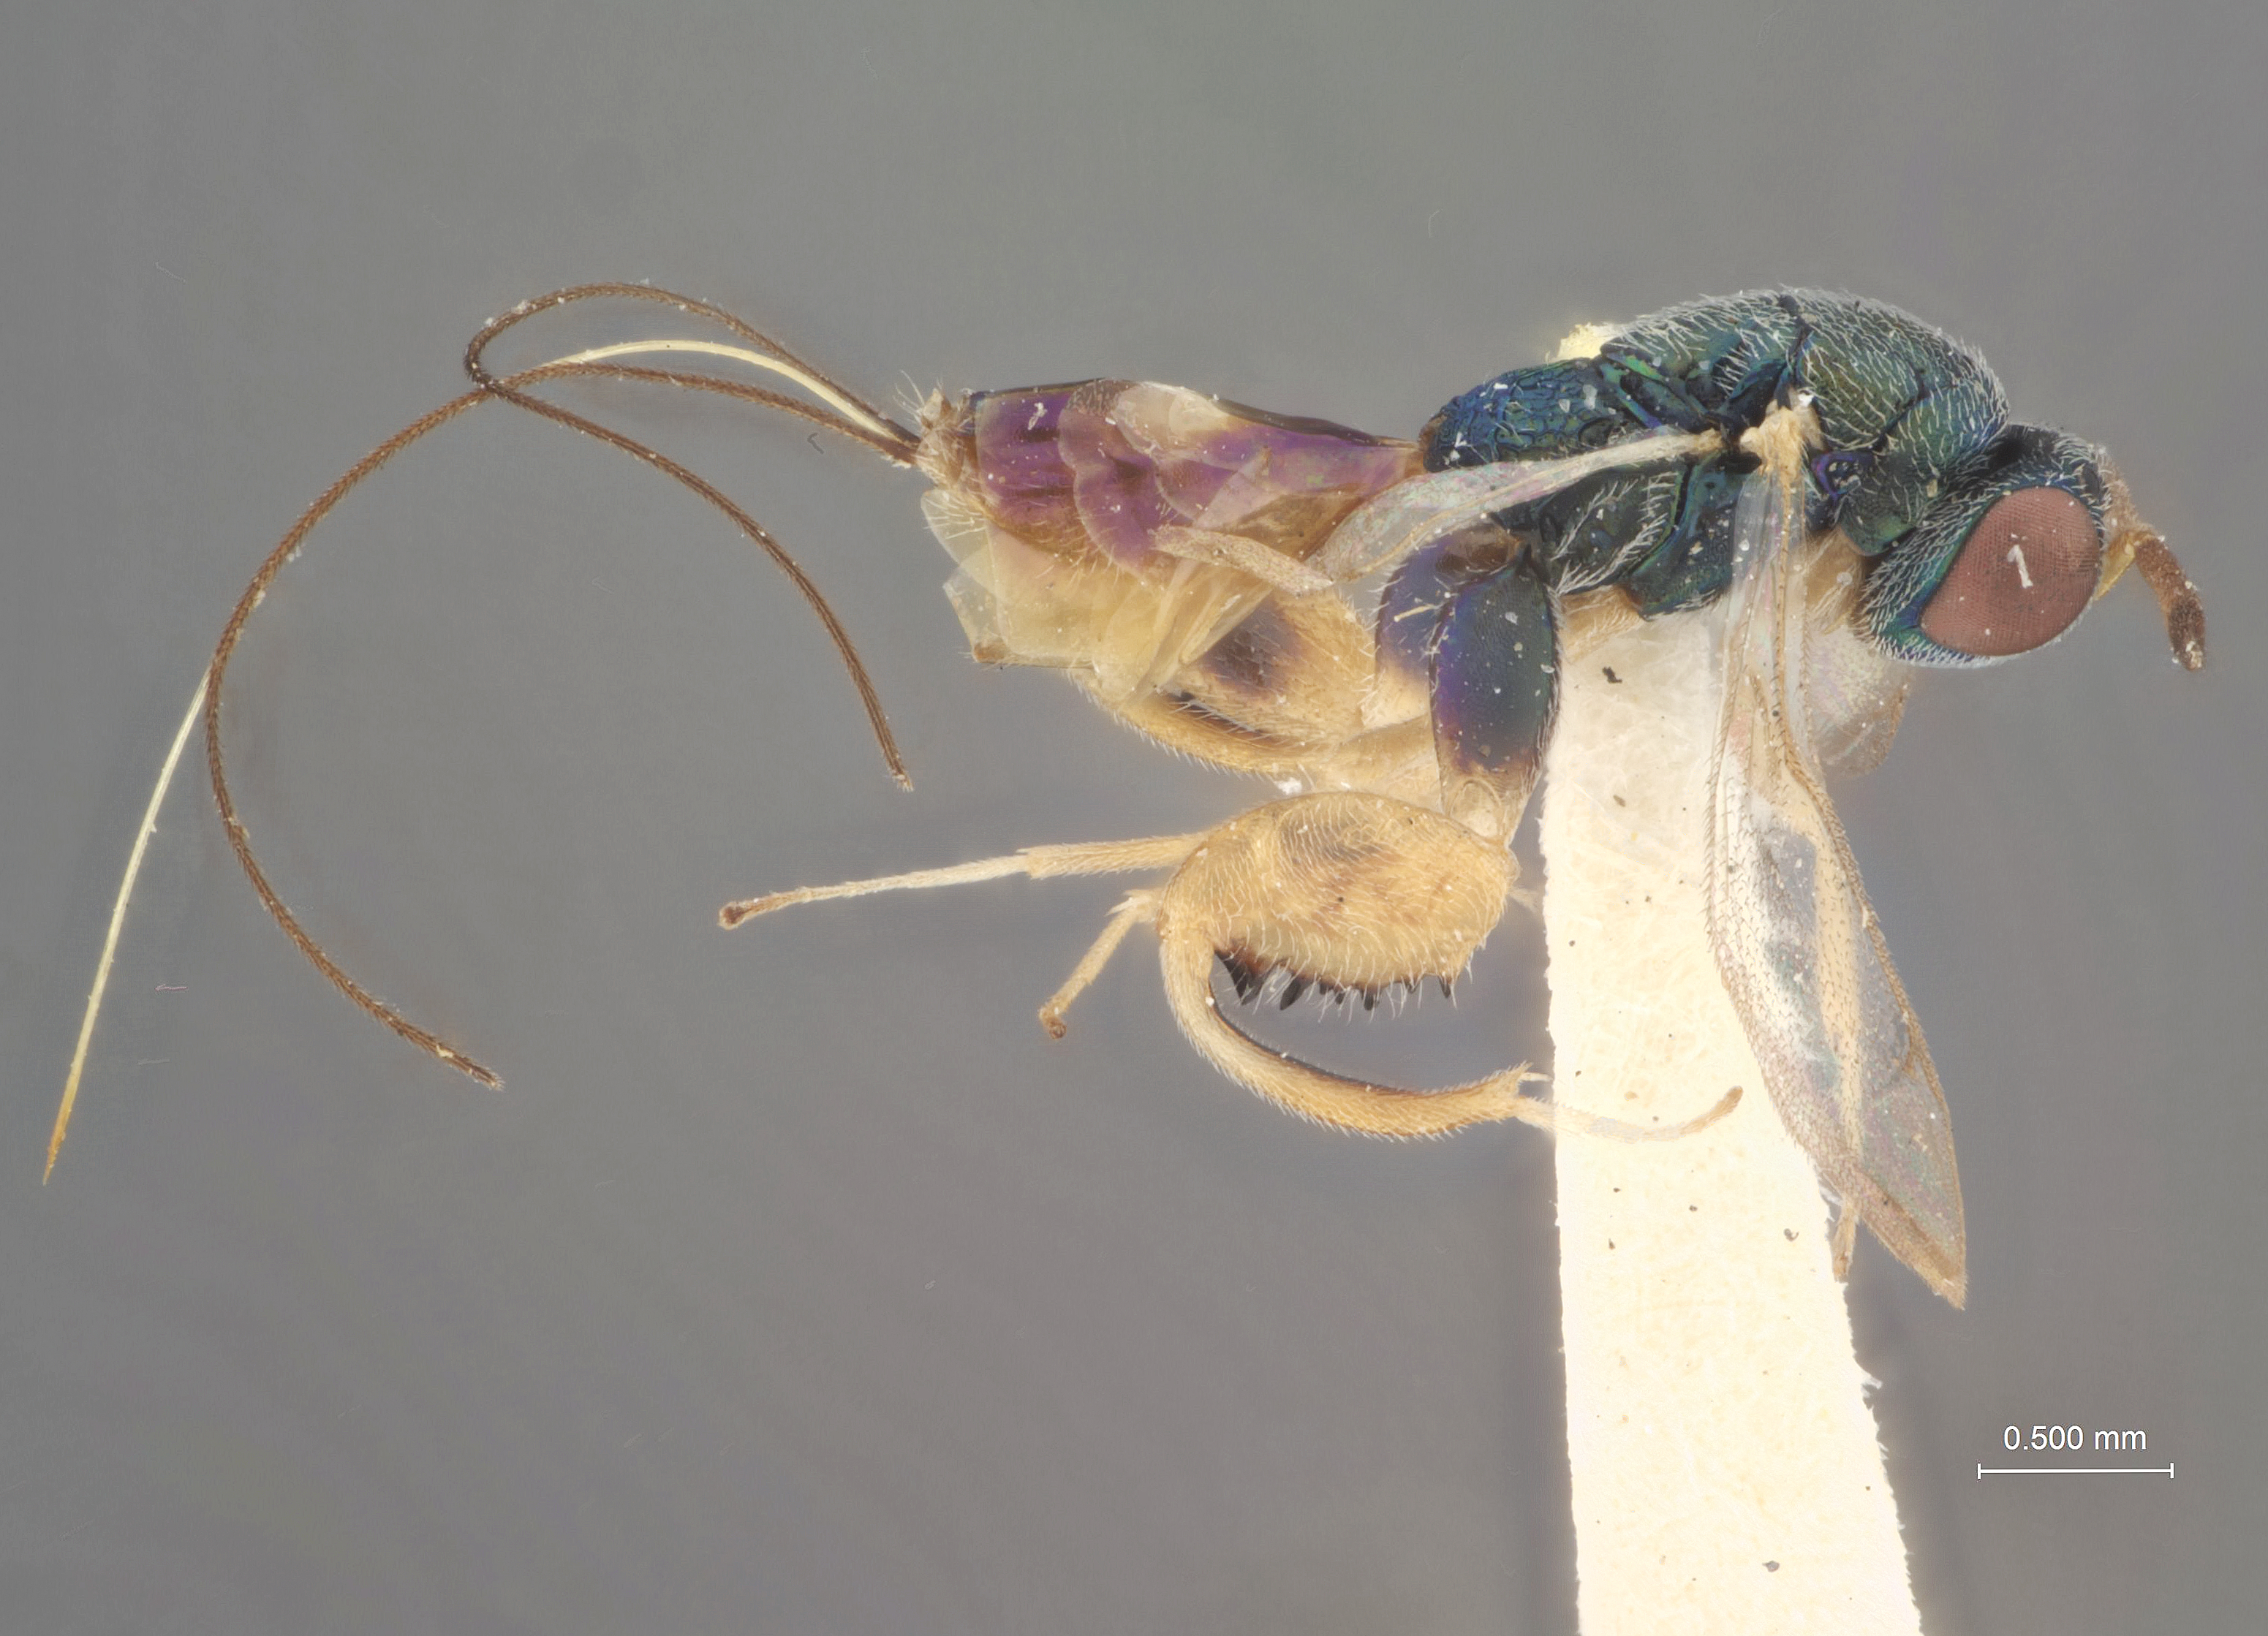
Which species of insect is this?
Podagrion mantidiphagum
